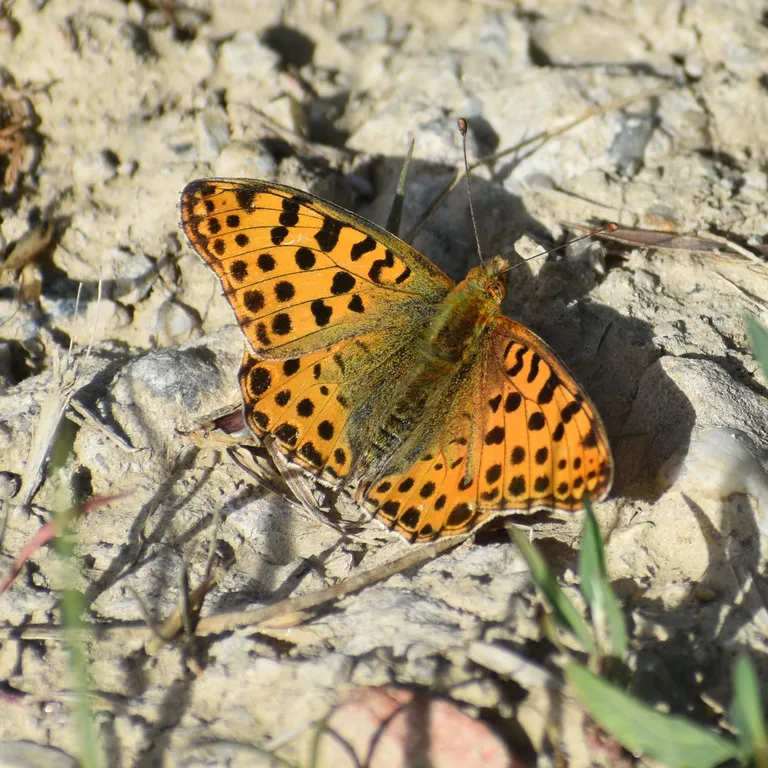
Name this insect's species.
Issoria lathonia
